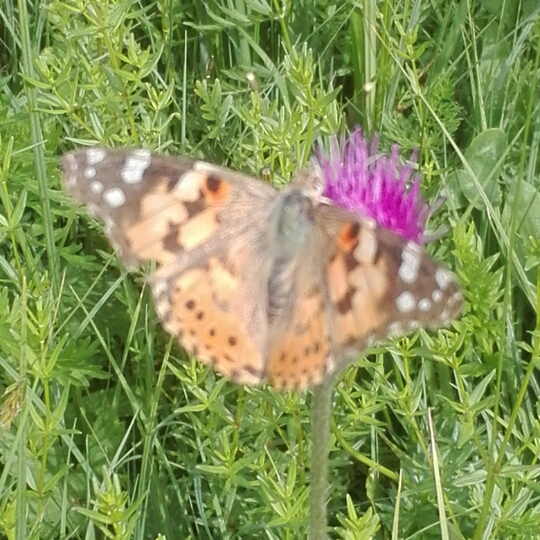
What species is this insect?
Vanessa cardui
